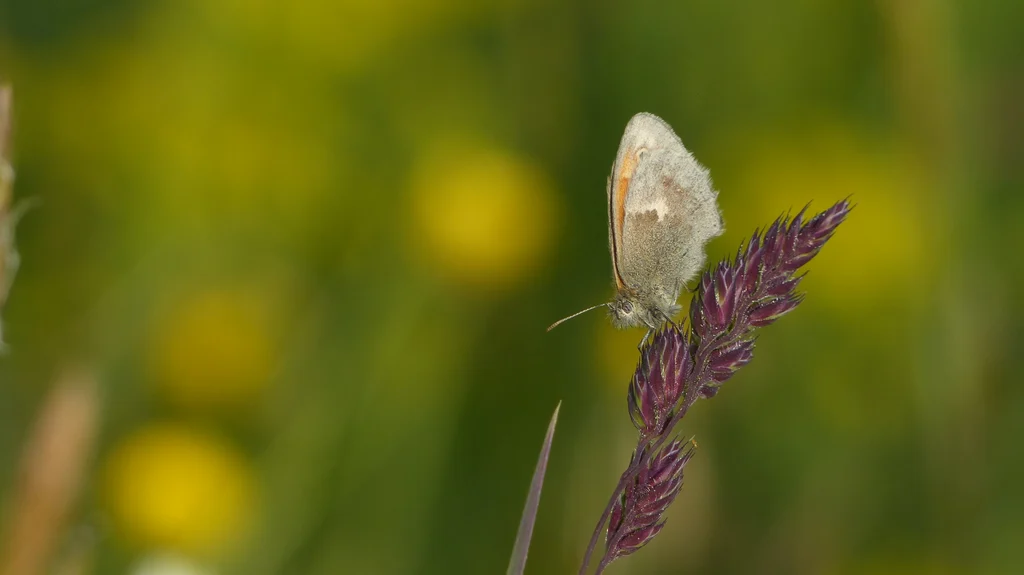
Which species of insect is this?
Coenonympha pamphilus
